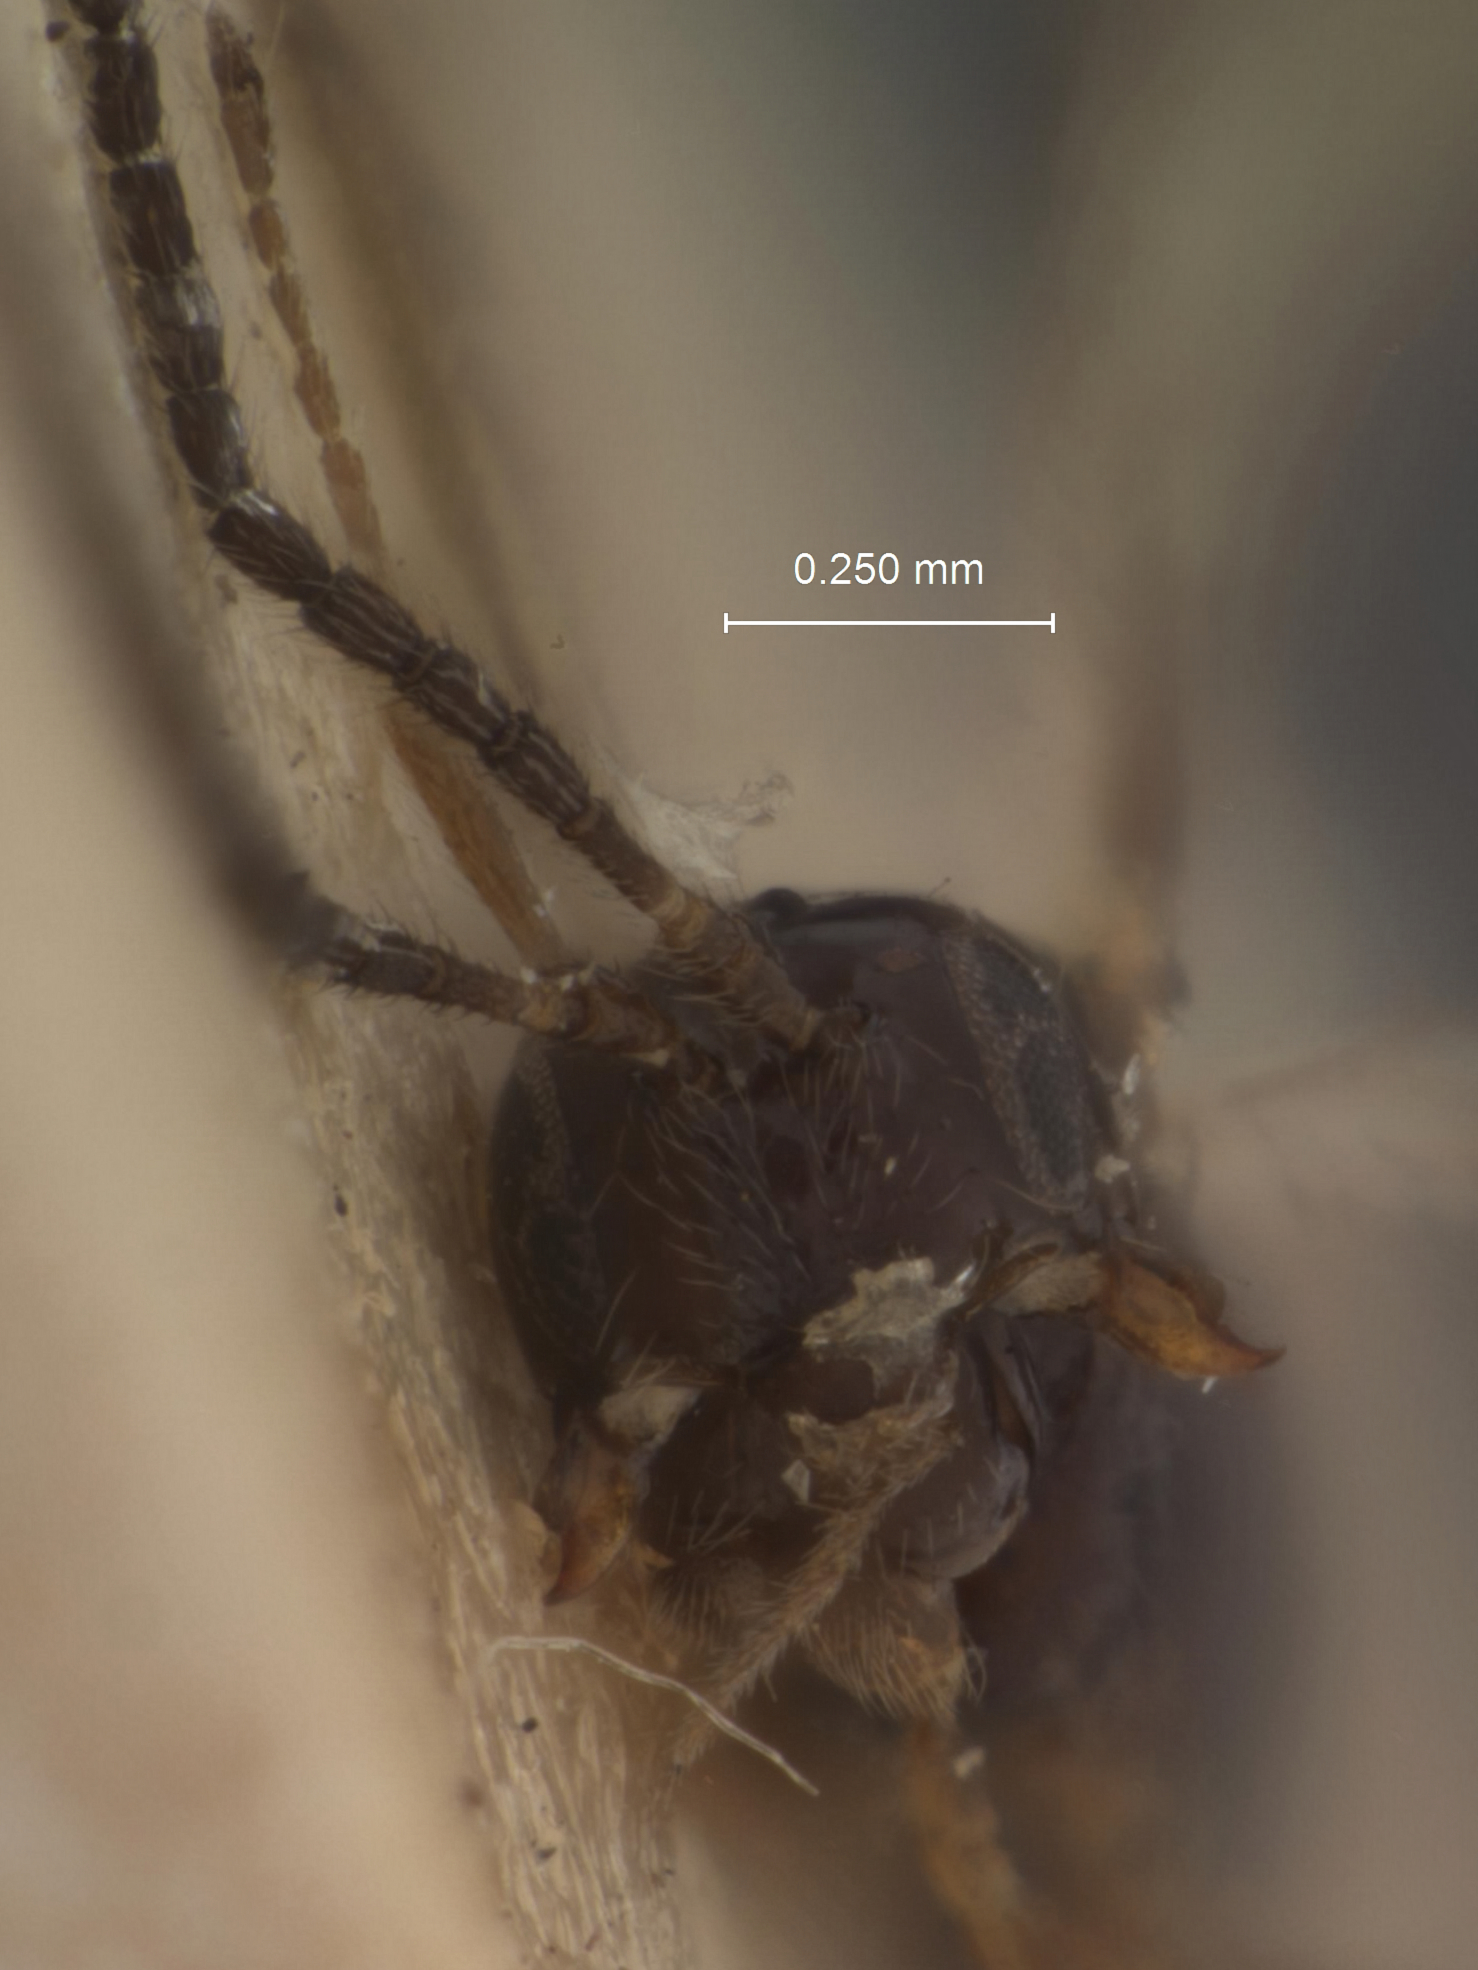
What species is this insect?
Aspilota daemon
